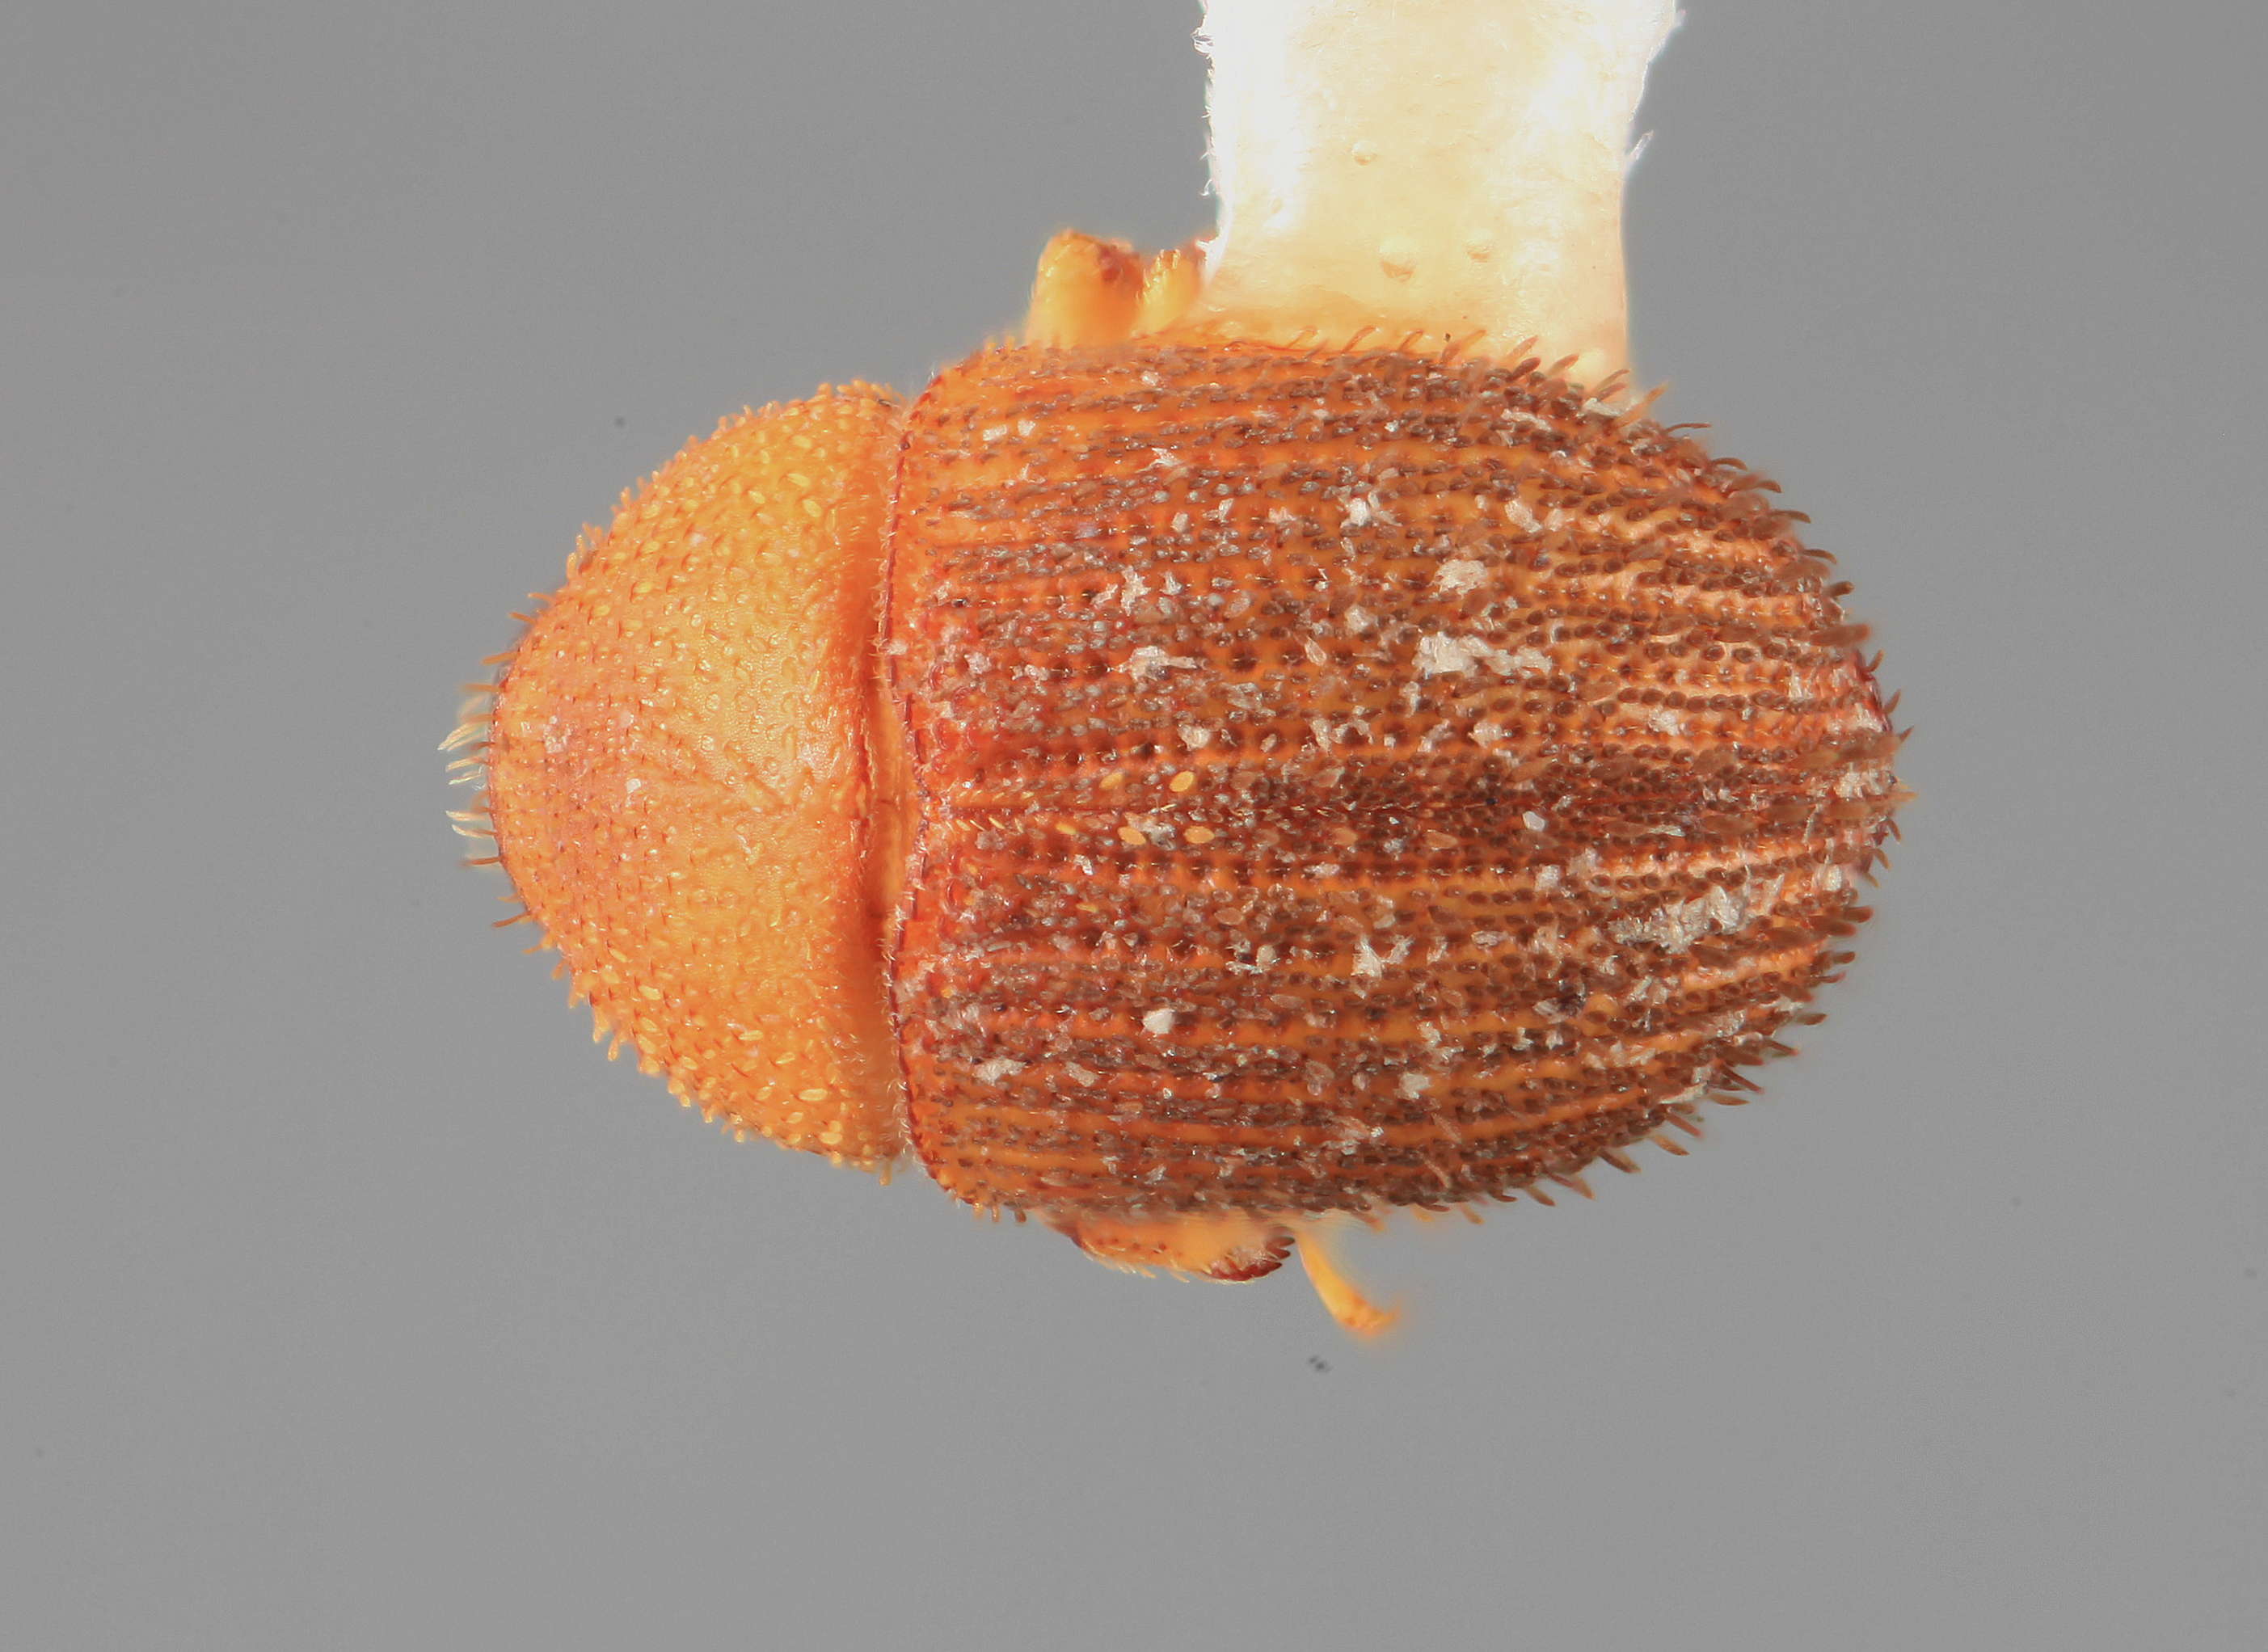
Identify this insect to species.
Chramesus strigilis
